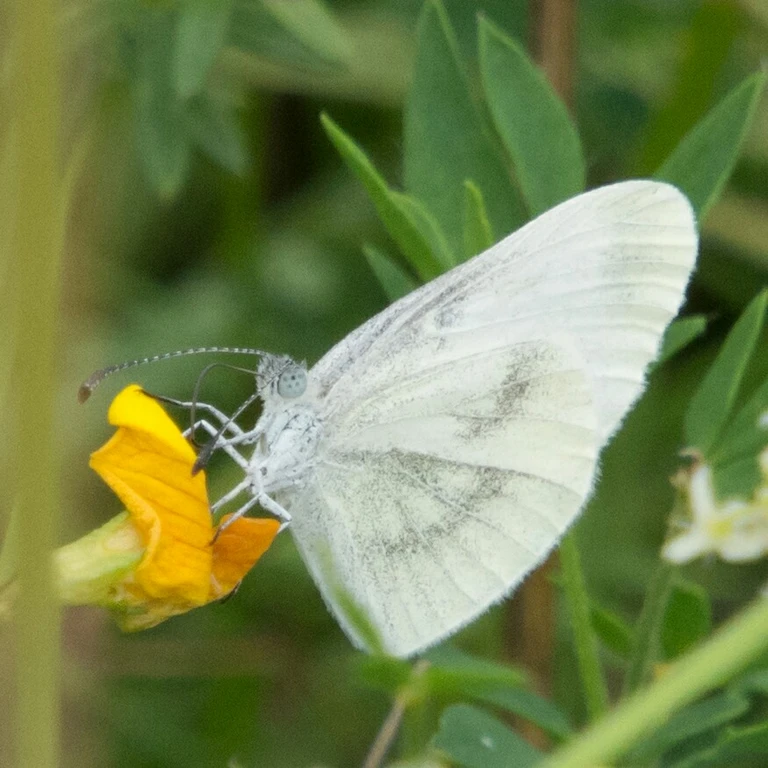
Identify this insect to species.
Leptidea sinapis/juvernica
